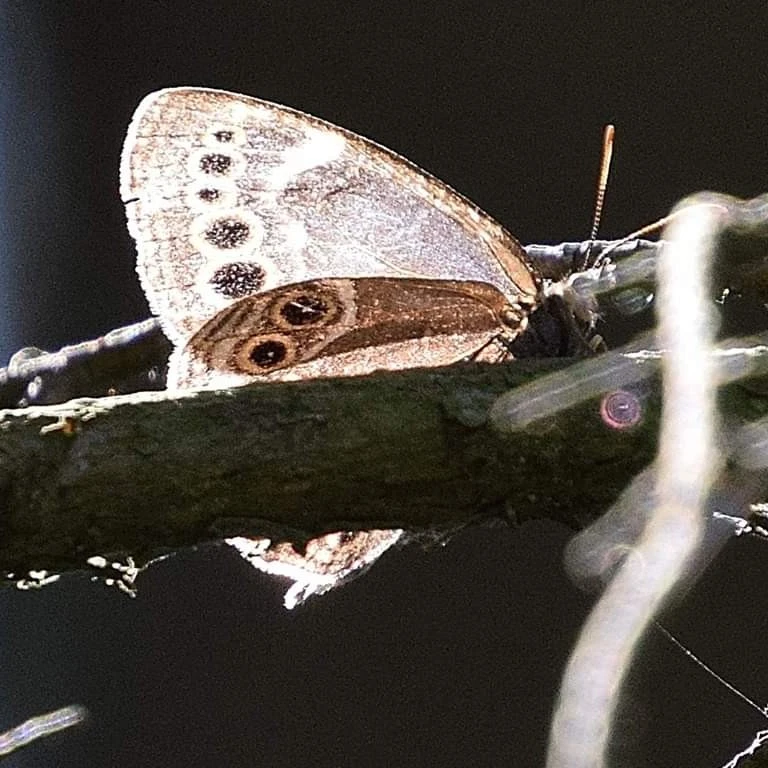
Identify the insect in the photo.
Lopinga achine (also Pararge achine)
